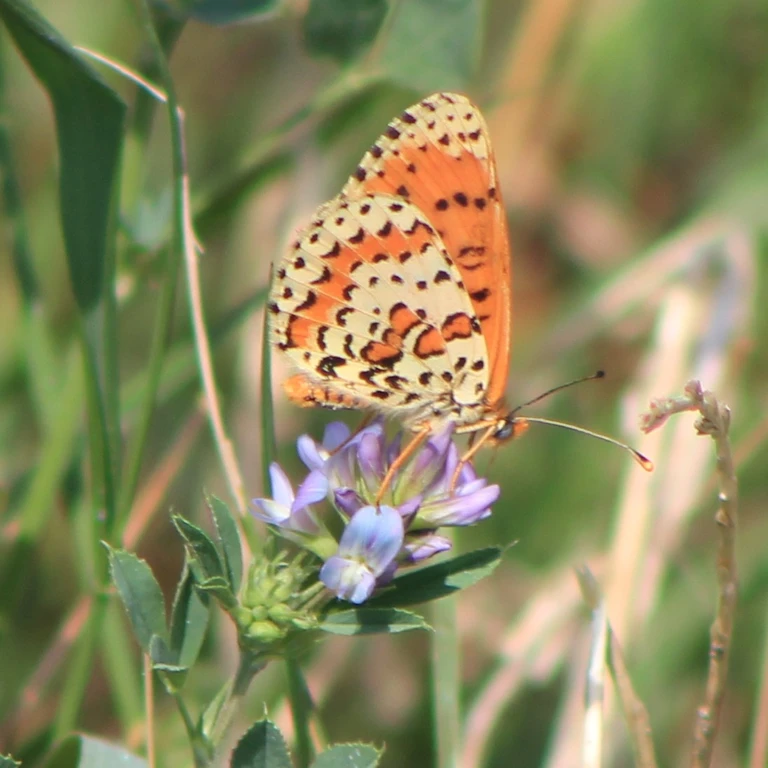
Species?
Melitaea didyma
